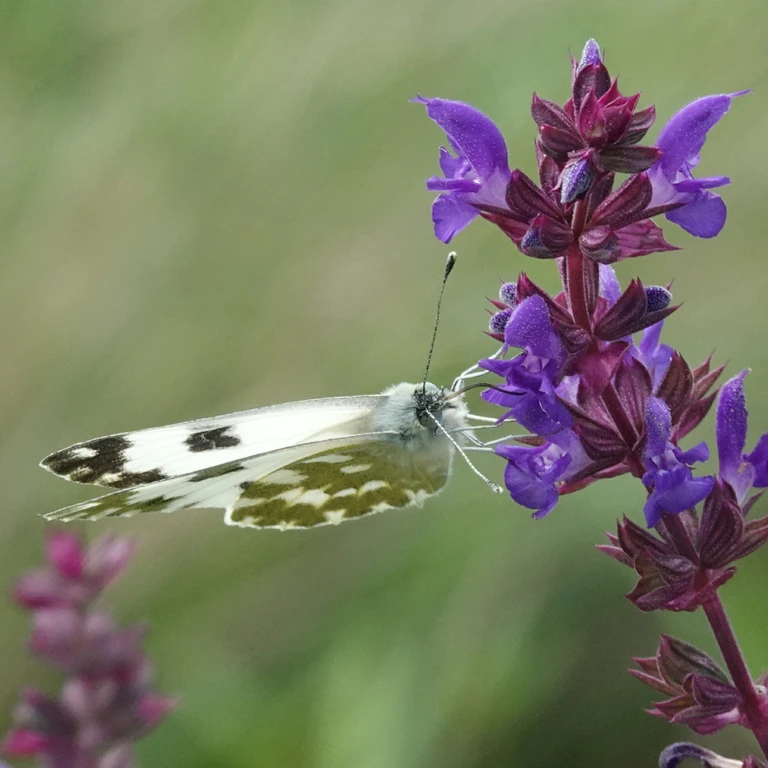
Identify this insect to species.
Pontia edusa
